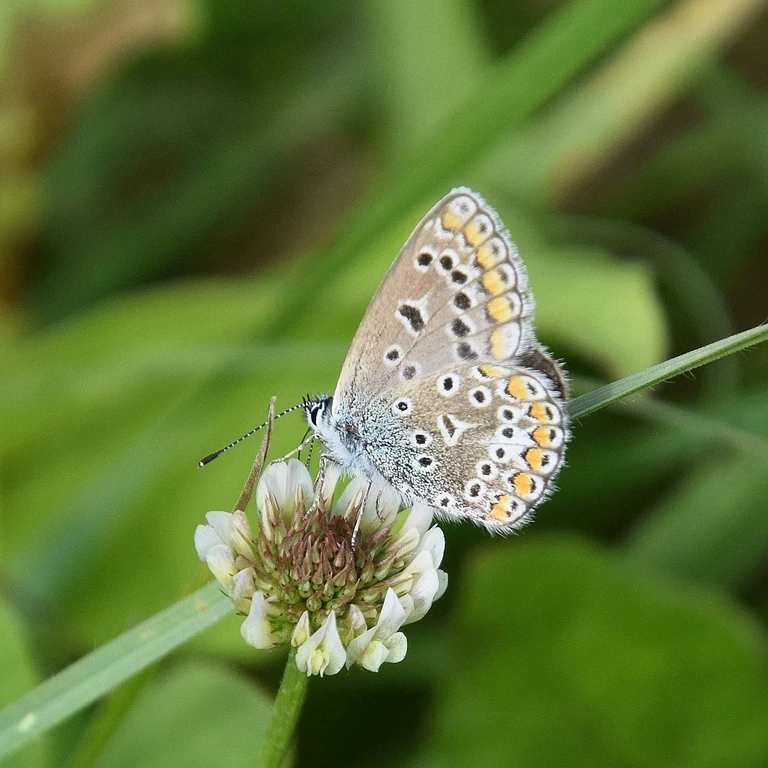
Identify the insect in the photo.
Polyommatus icarus
